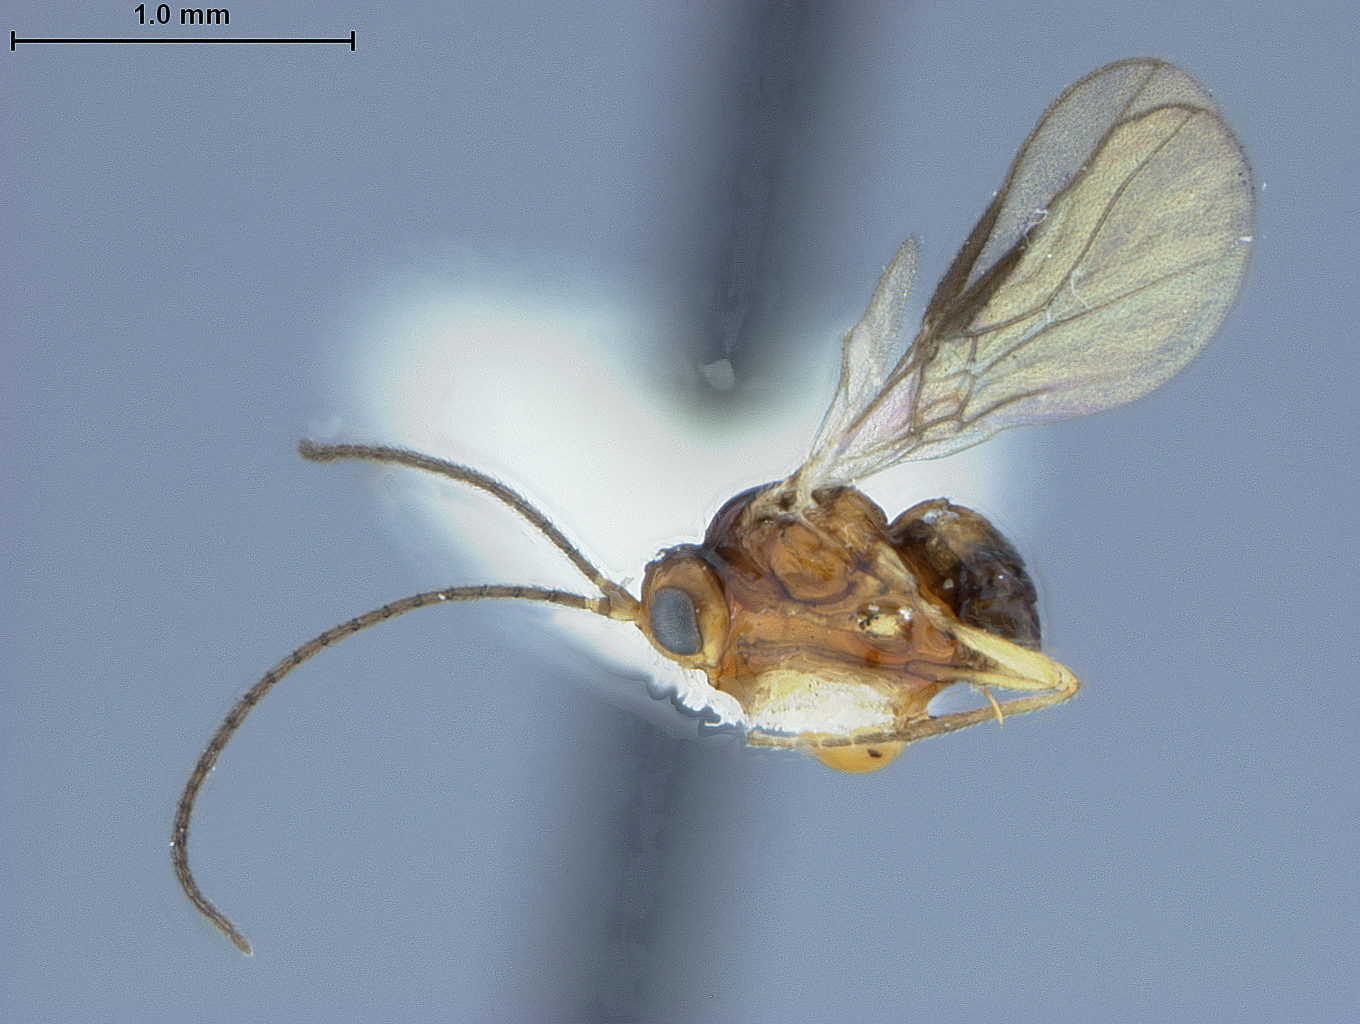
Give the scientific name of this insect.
Eurytenes nanus
